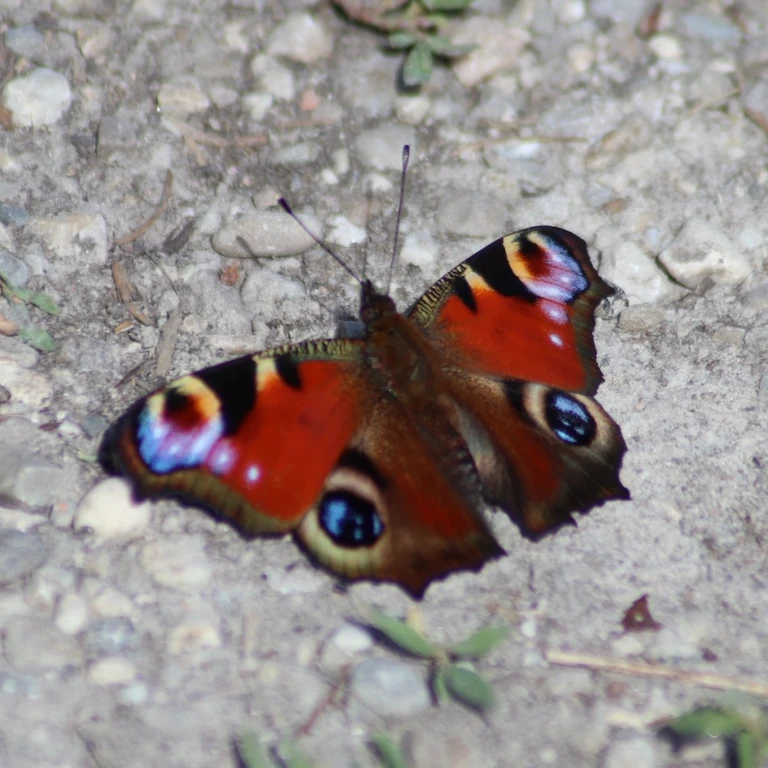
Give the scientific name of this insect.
Aglais io
